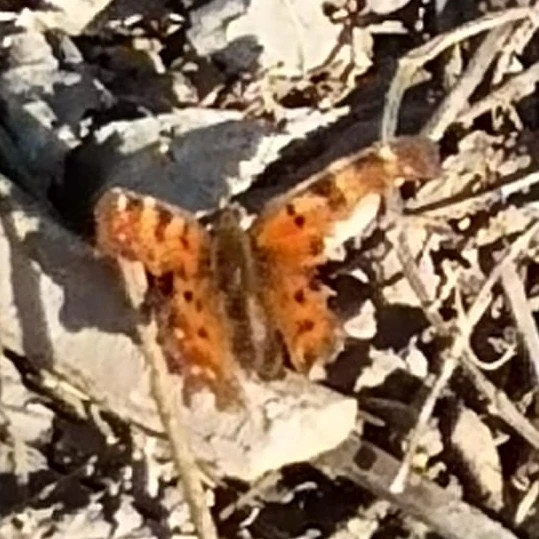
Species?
Polygonia c-album
